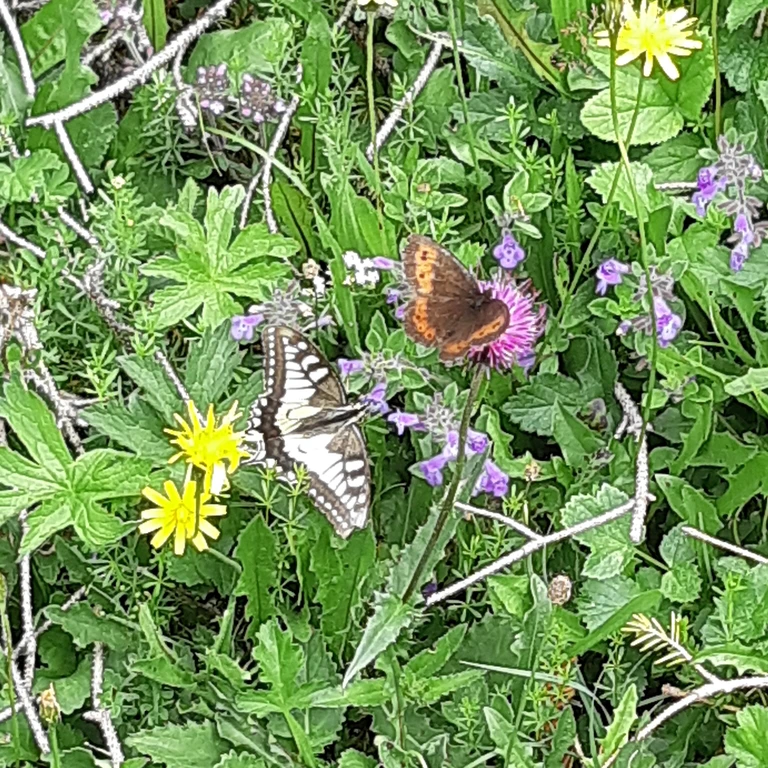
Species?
Papilio machaon
